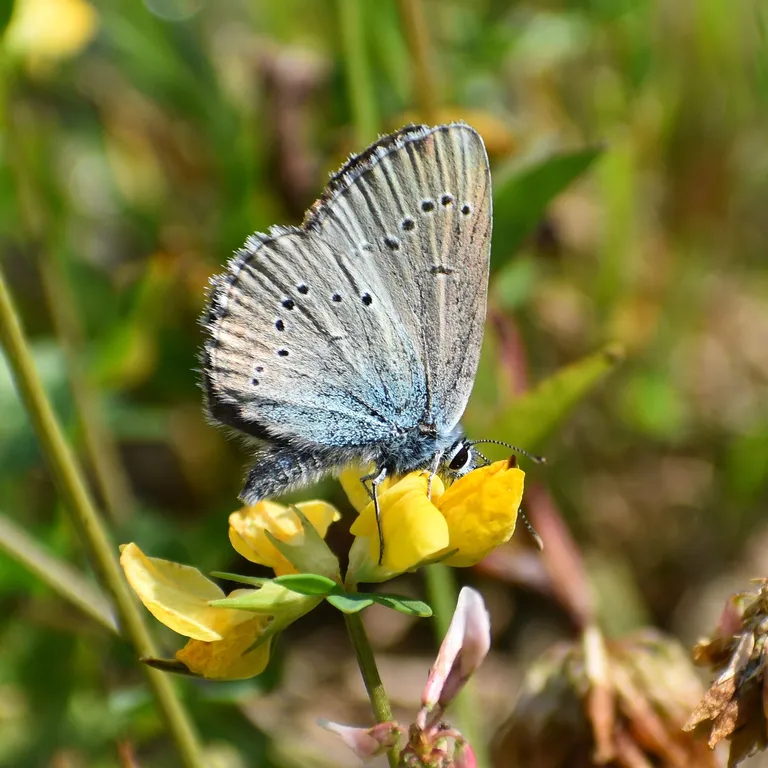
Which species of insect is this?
Cyaniris semiargus
